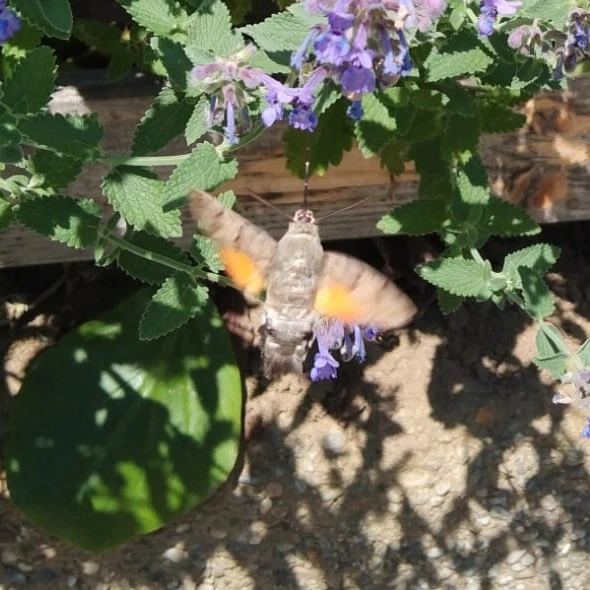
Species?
Macroglossum stellatarum
